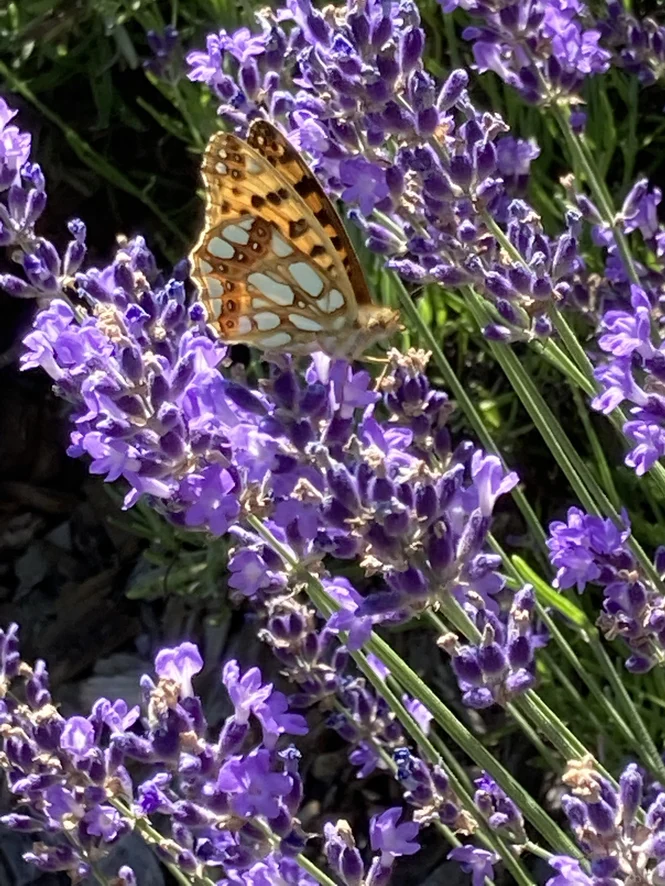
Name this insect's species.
Issoria lathonia
